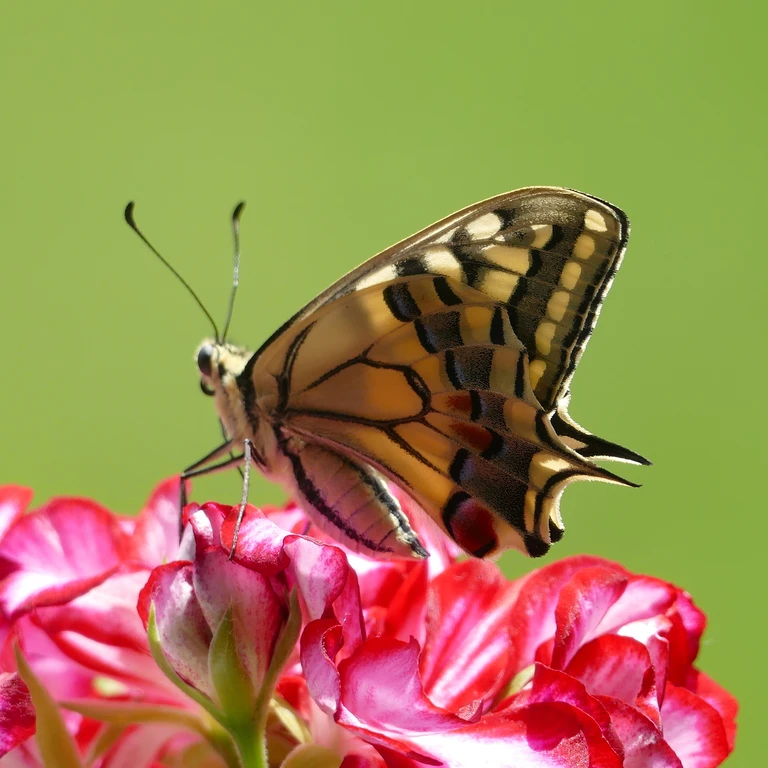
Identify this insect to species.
Papilio machaon
